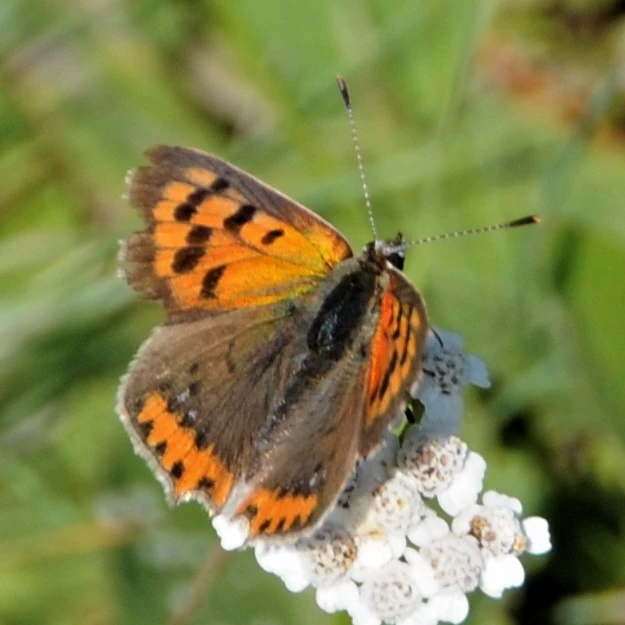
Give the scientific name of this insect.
Lycaena phlaeas
